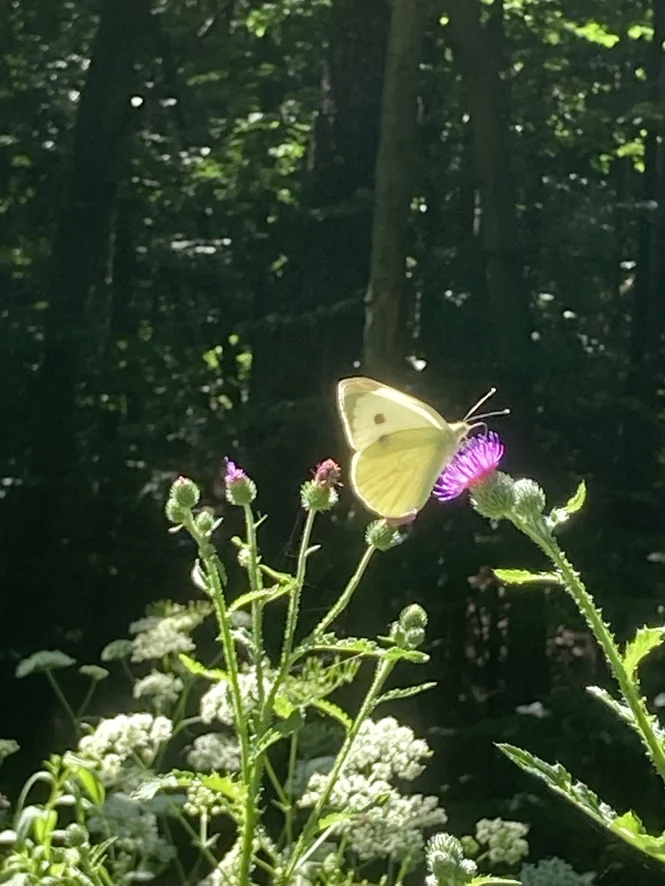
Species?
Pieris brassicae
